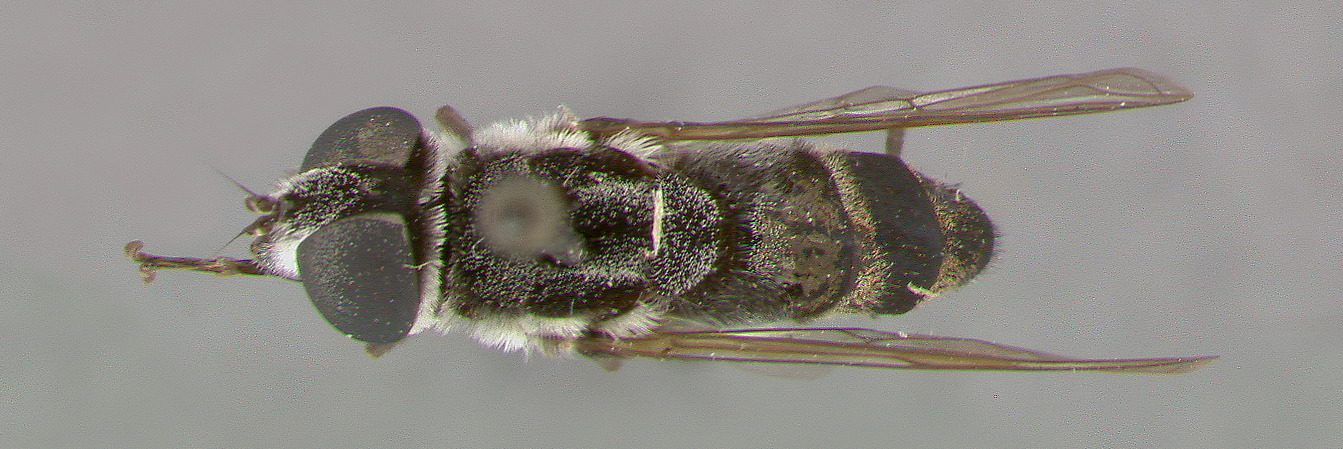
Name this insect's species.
Dissoptera gressitti
